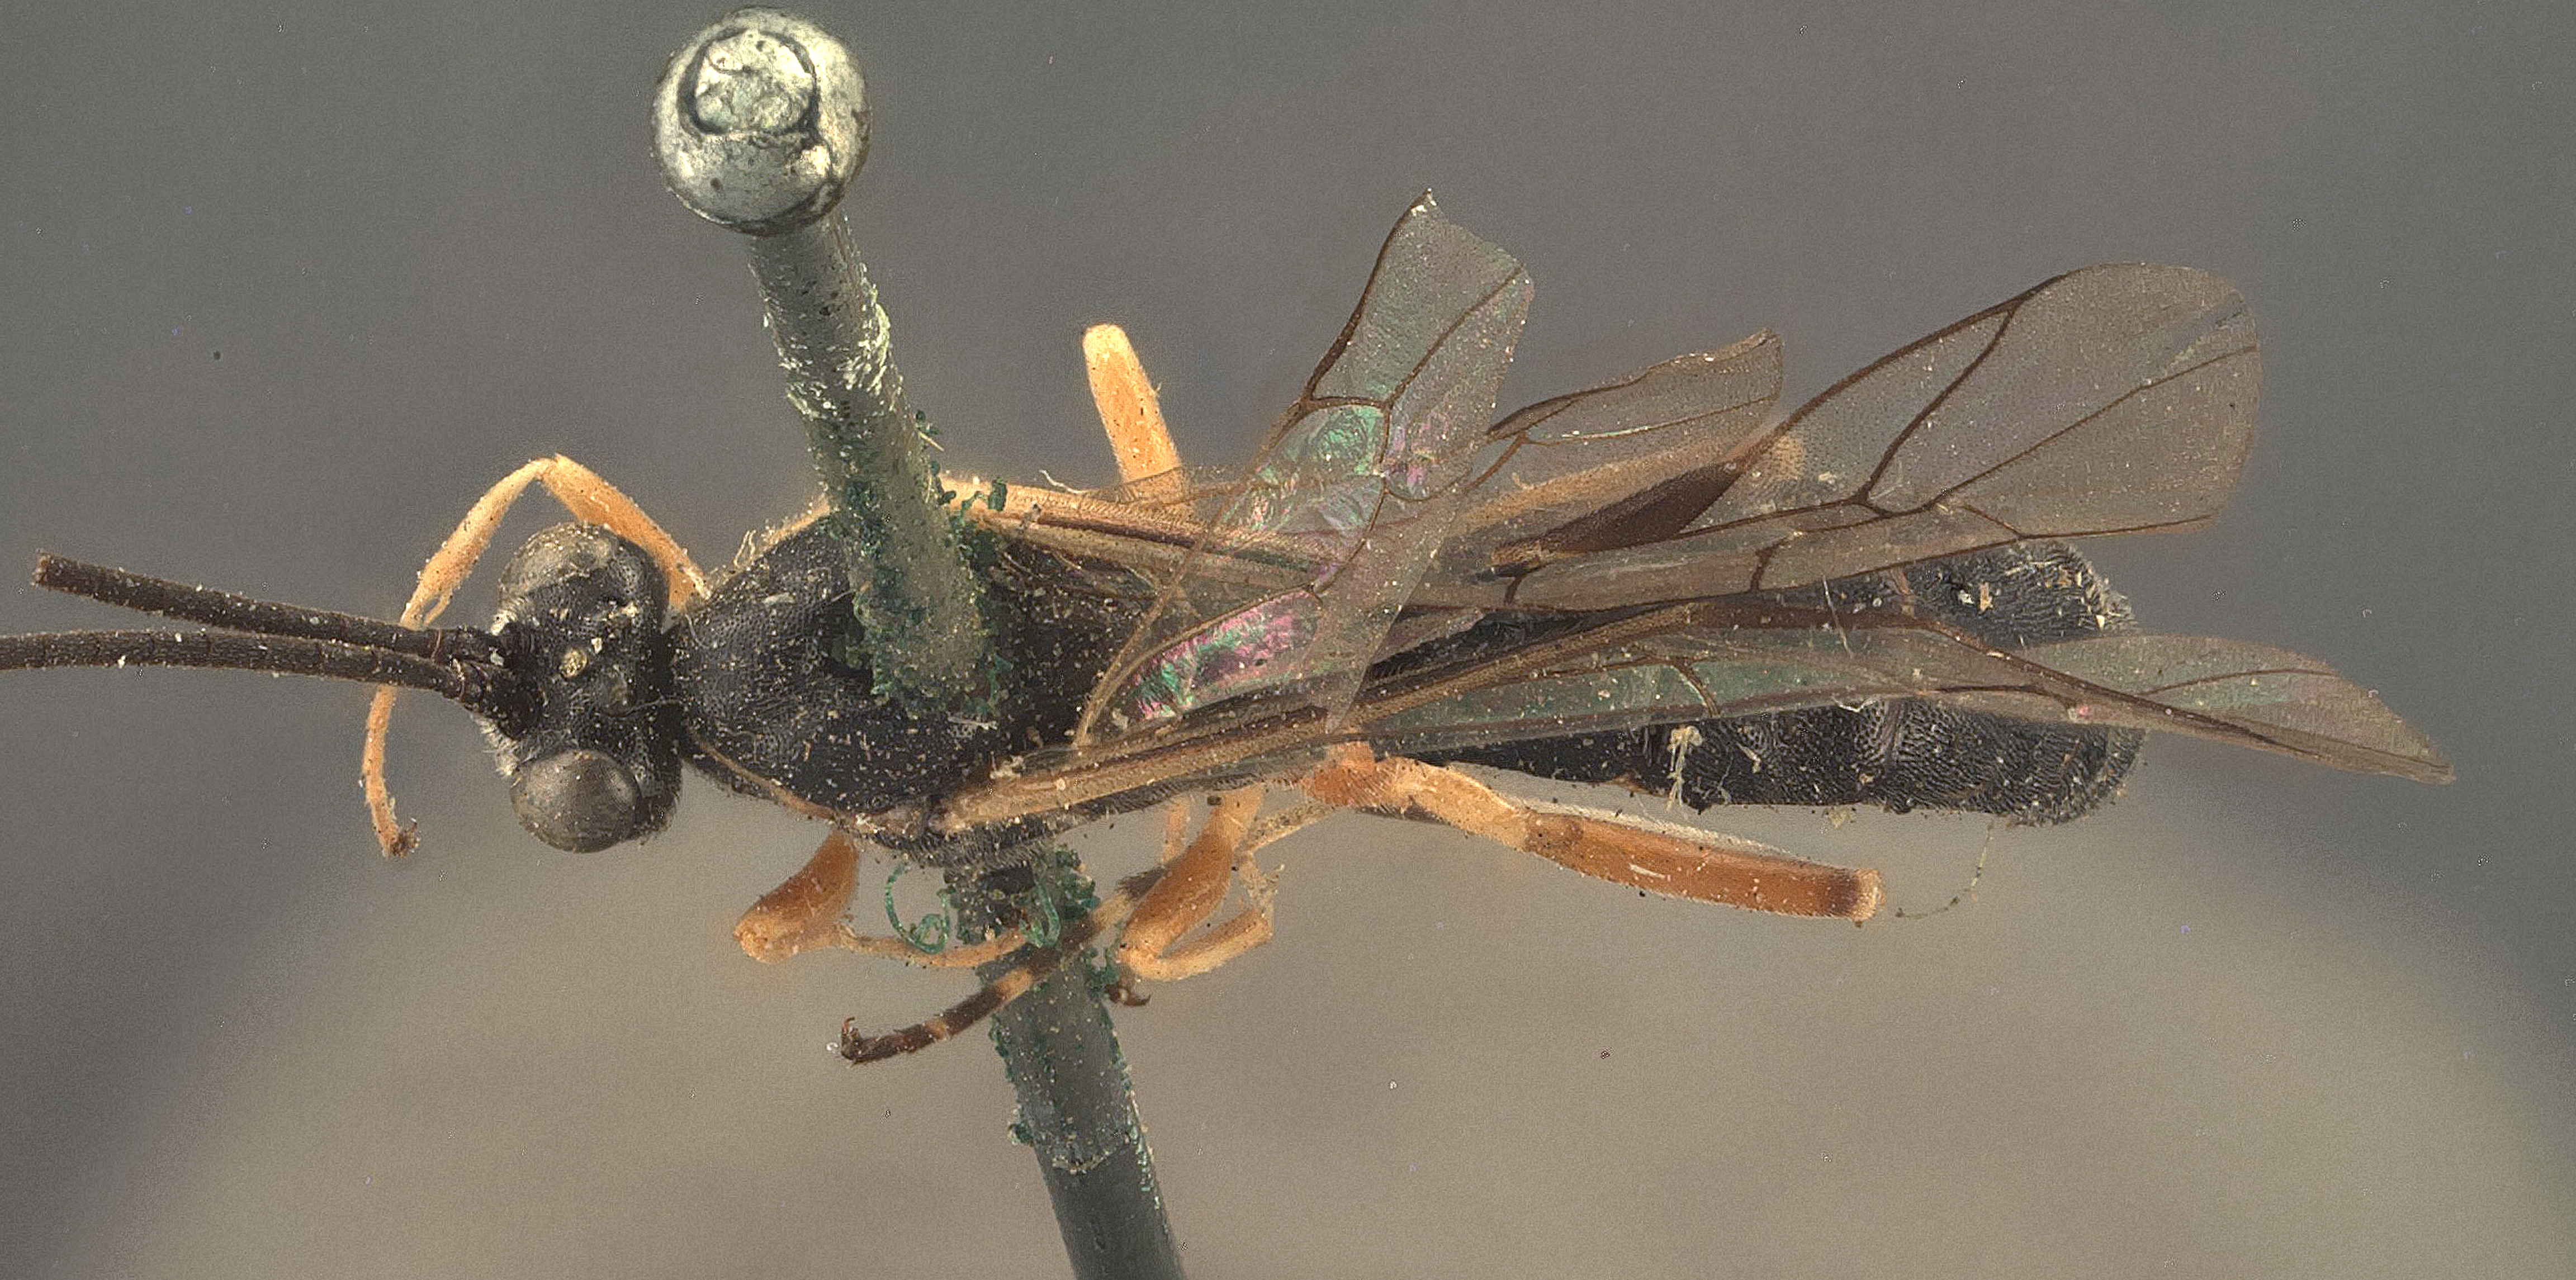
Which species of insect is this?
Glypta vernalis
